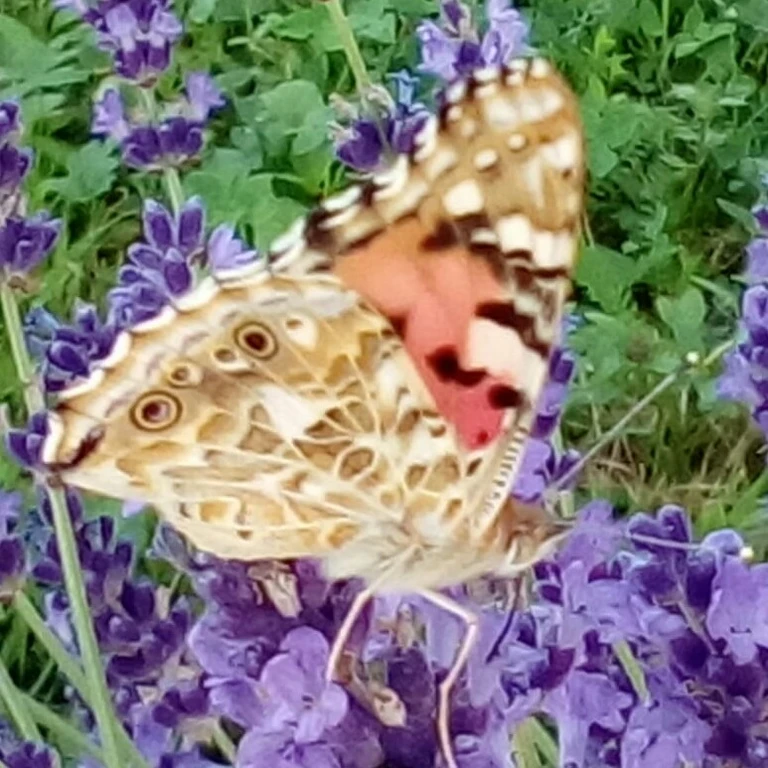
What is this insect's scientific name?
Vanessa cardui
